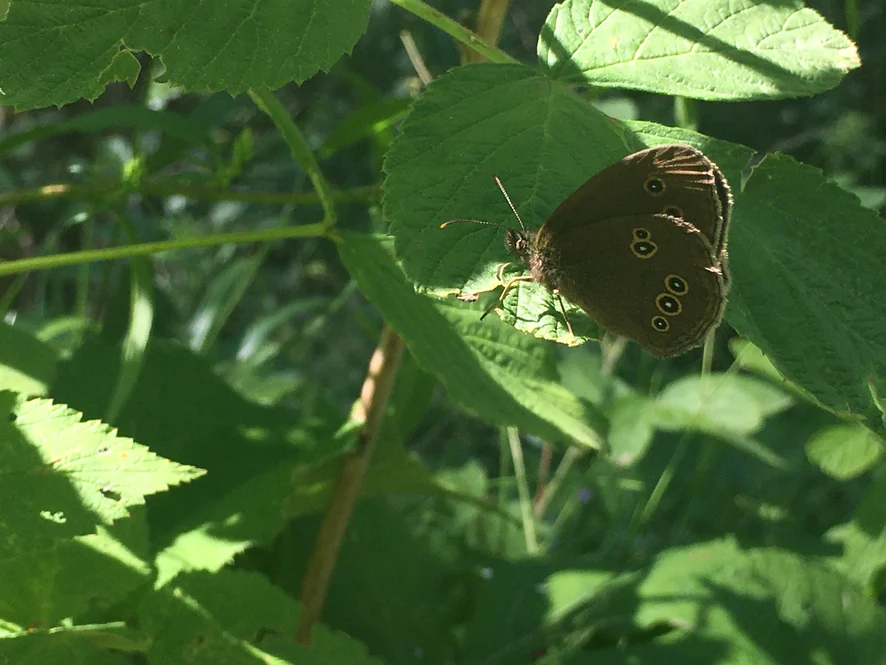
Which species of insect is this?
Aphantopus hyperantus
